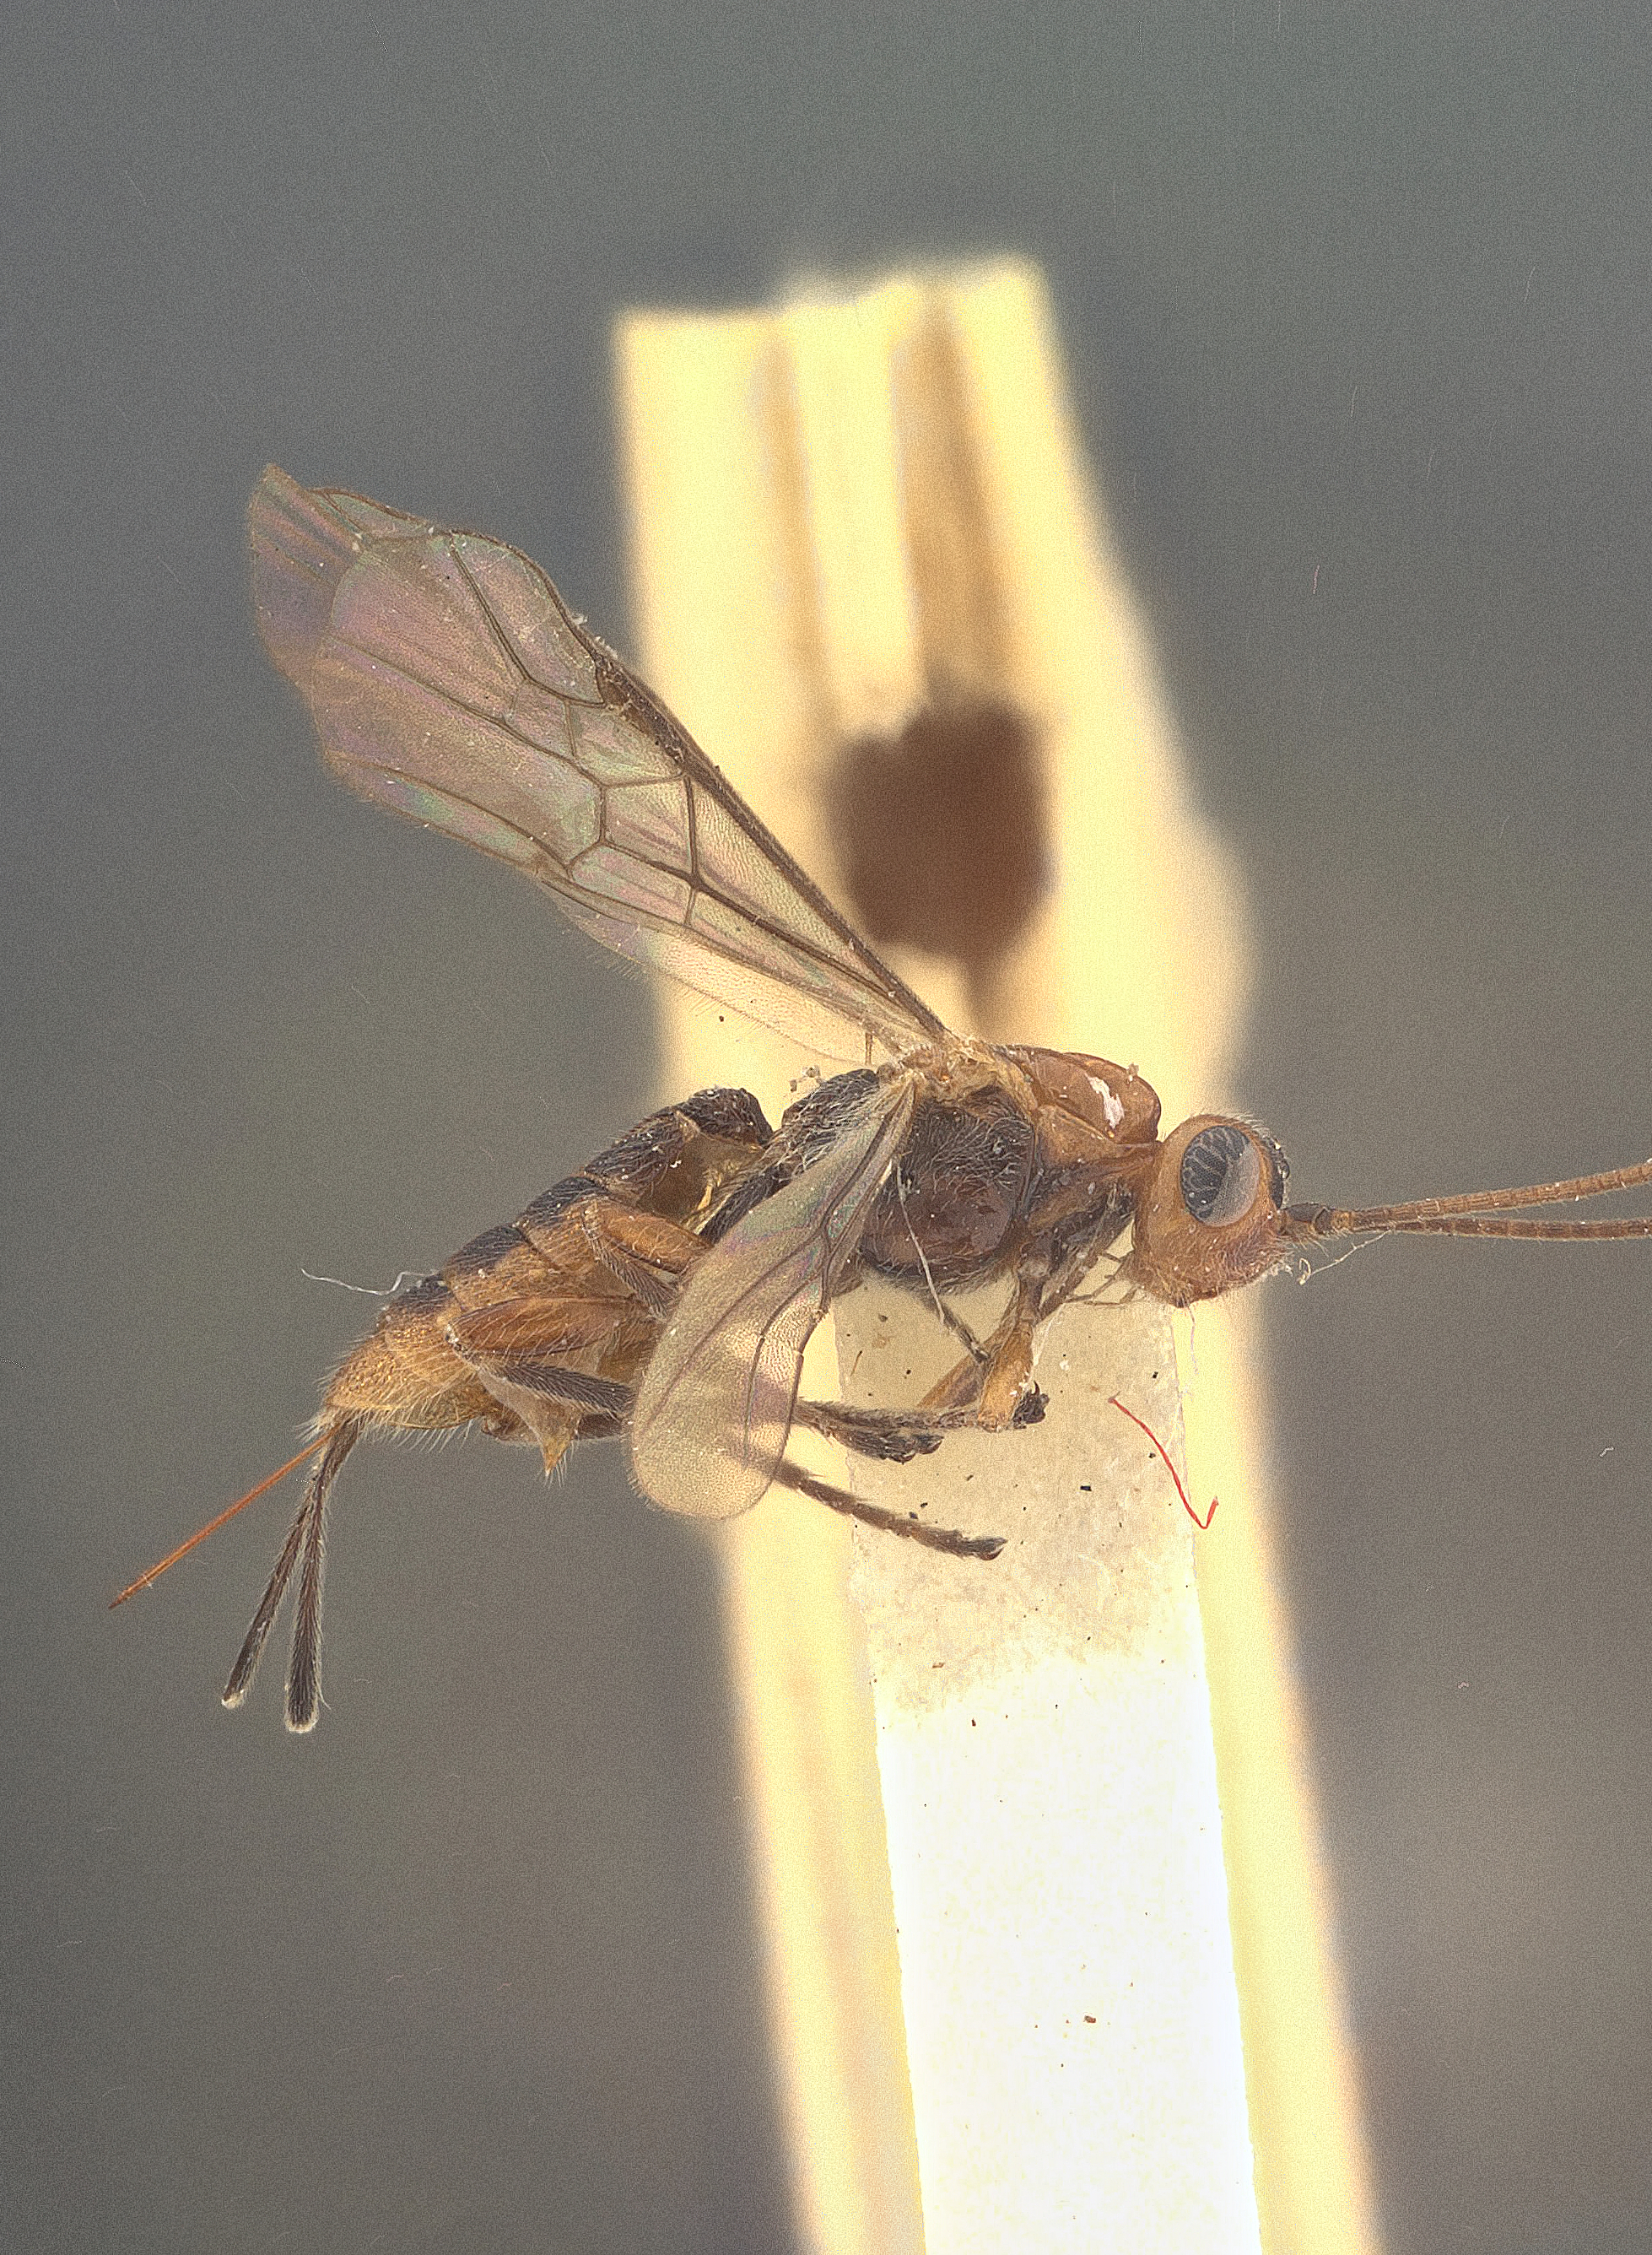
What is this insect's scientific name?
Shirakia schoenobii
